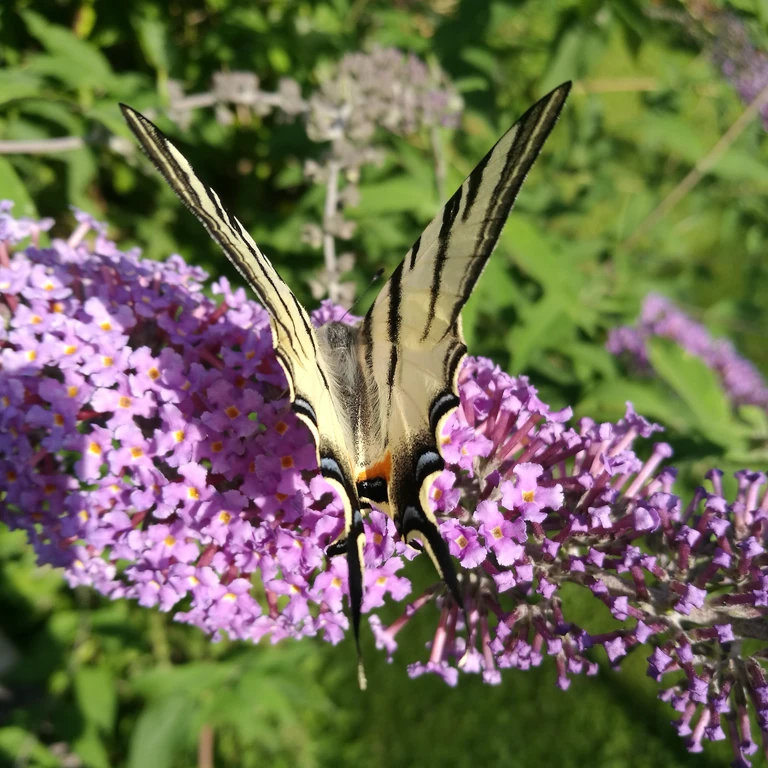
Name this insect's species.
Iphiclides podalirius
